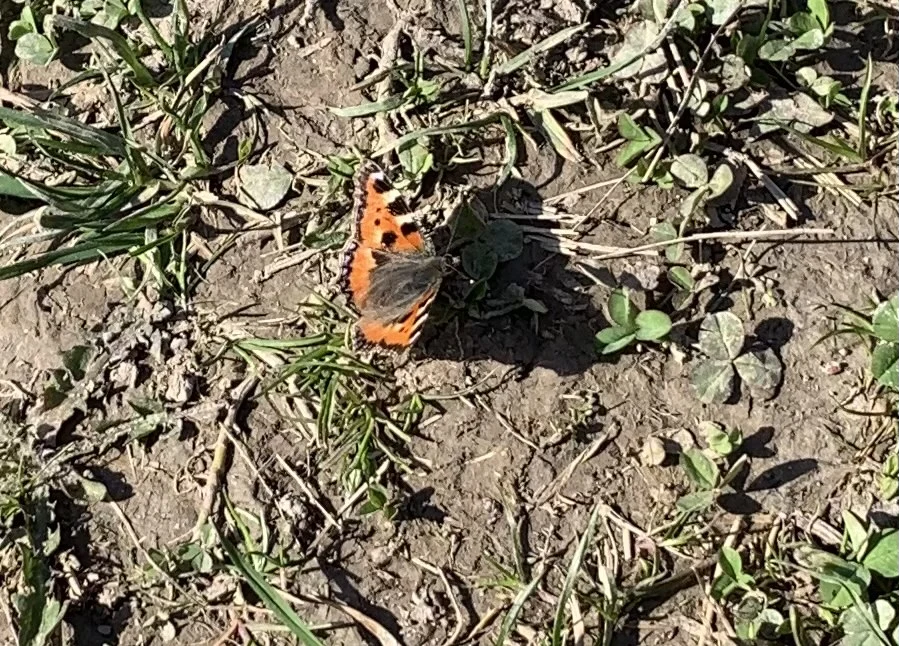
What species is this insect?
Aglais urticae
